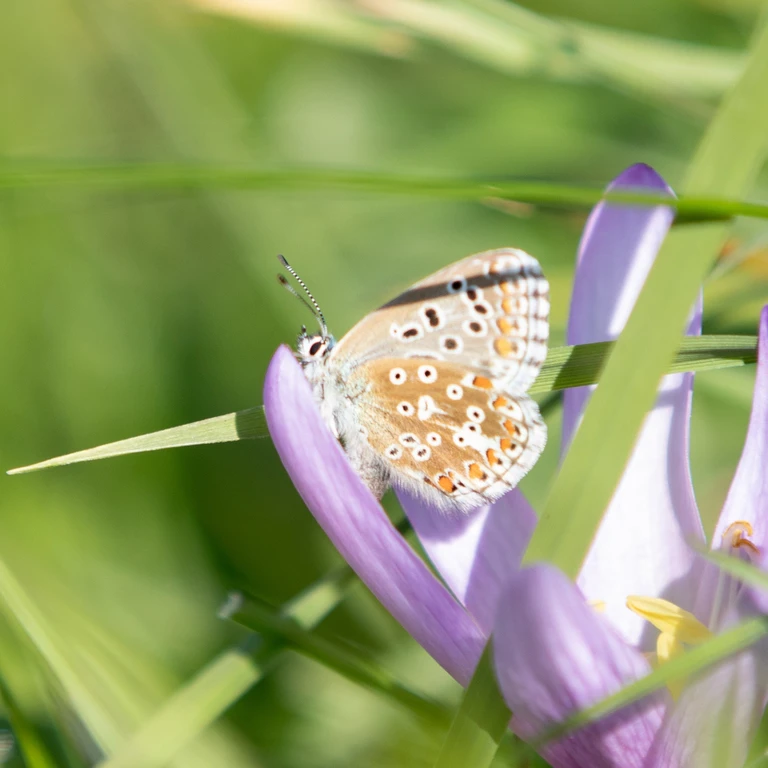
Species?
Lysandra bellargus
